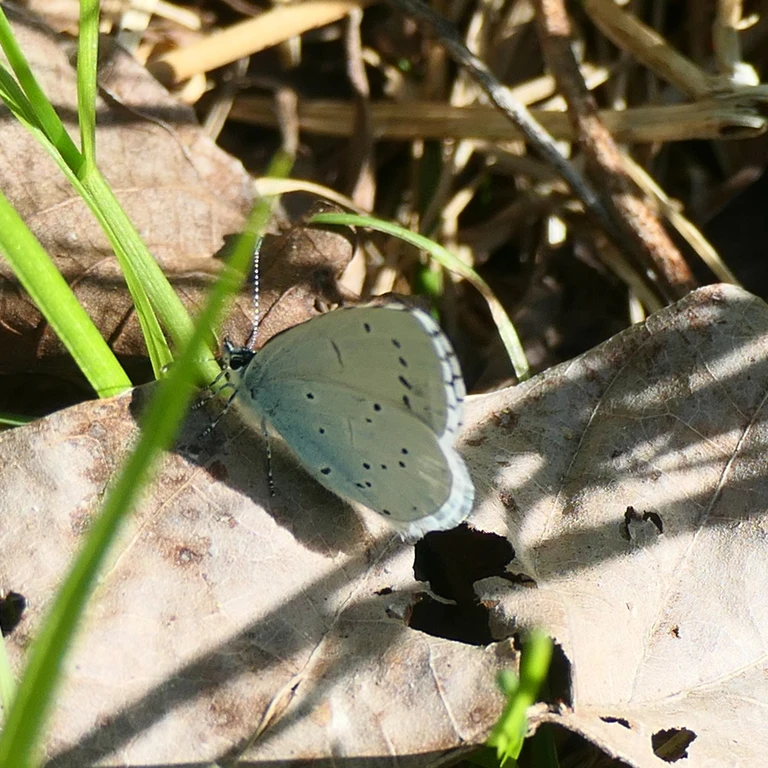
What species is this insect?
Celastrina argiolus
